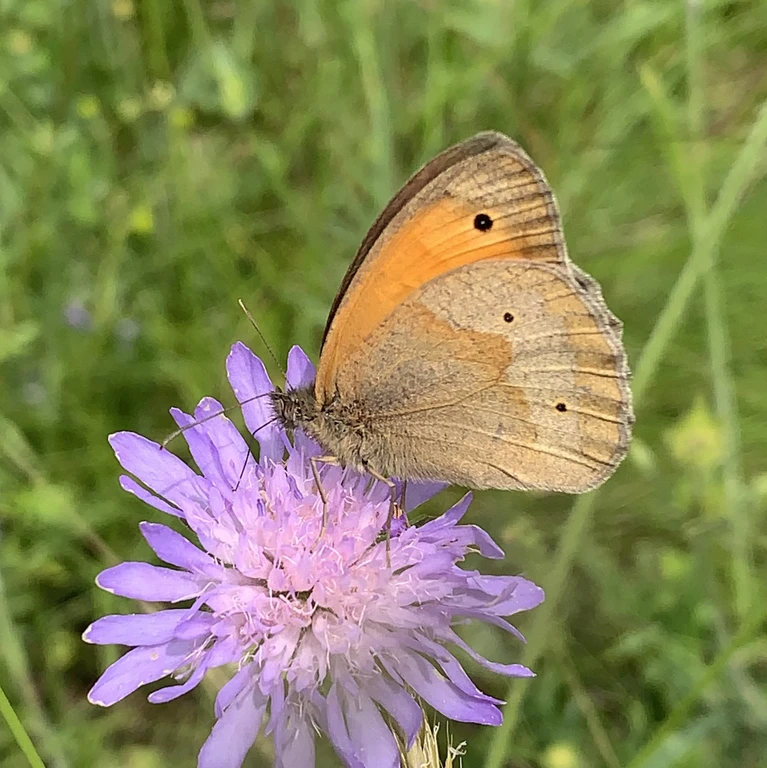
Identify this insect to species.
Maniola jurtina
